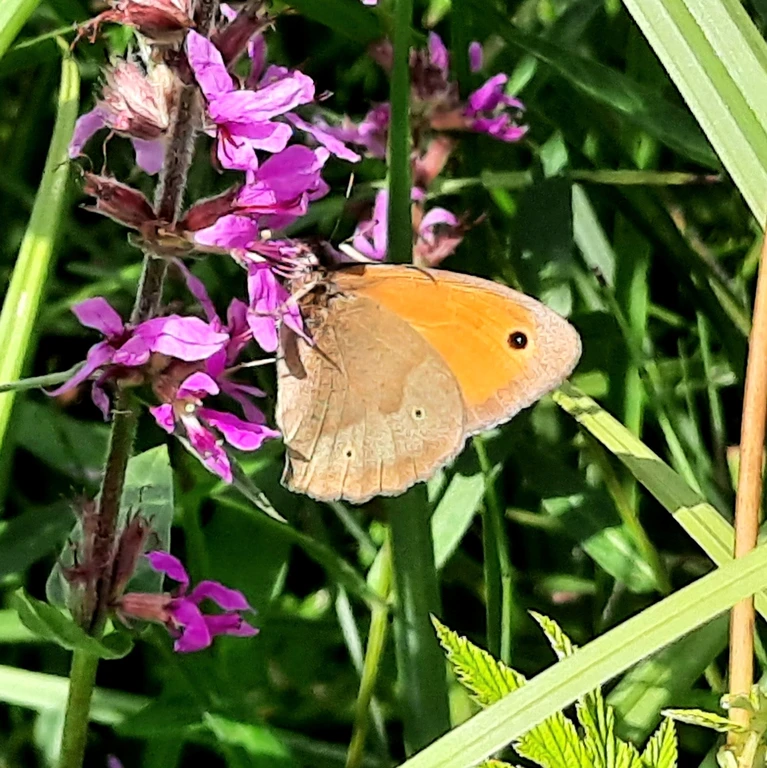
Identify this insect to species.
Maniola jurtina
